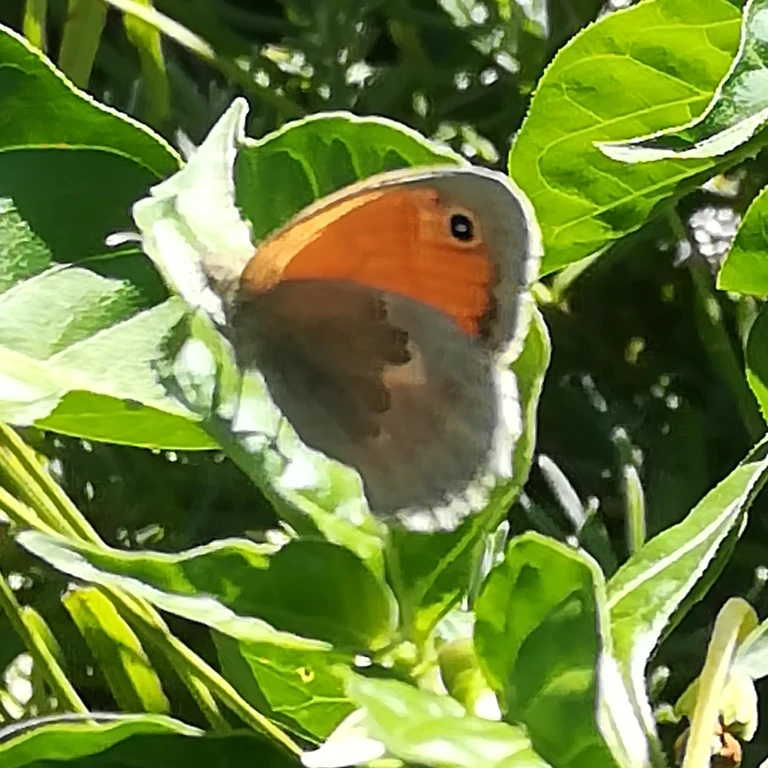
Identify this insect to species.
Coenonympha pamphilus
